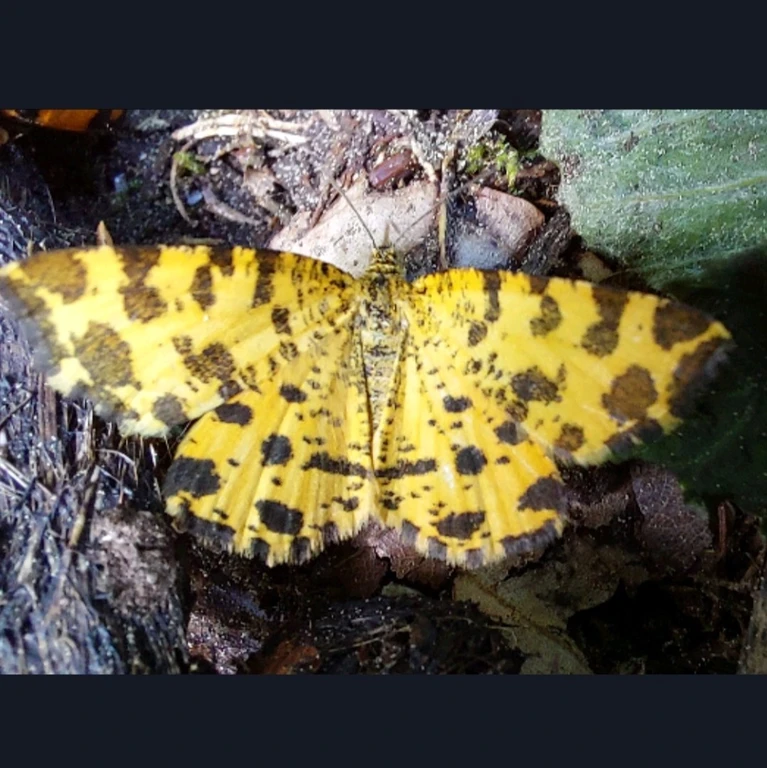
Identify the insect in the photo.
Pseudopanthera macularia
